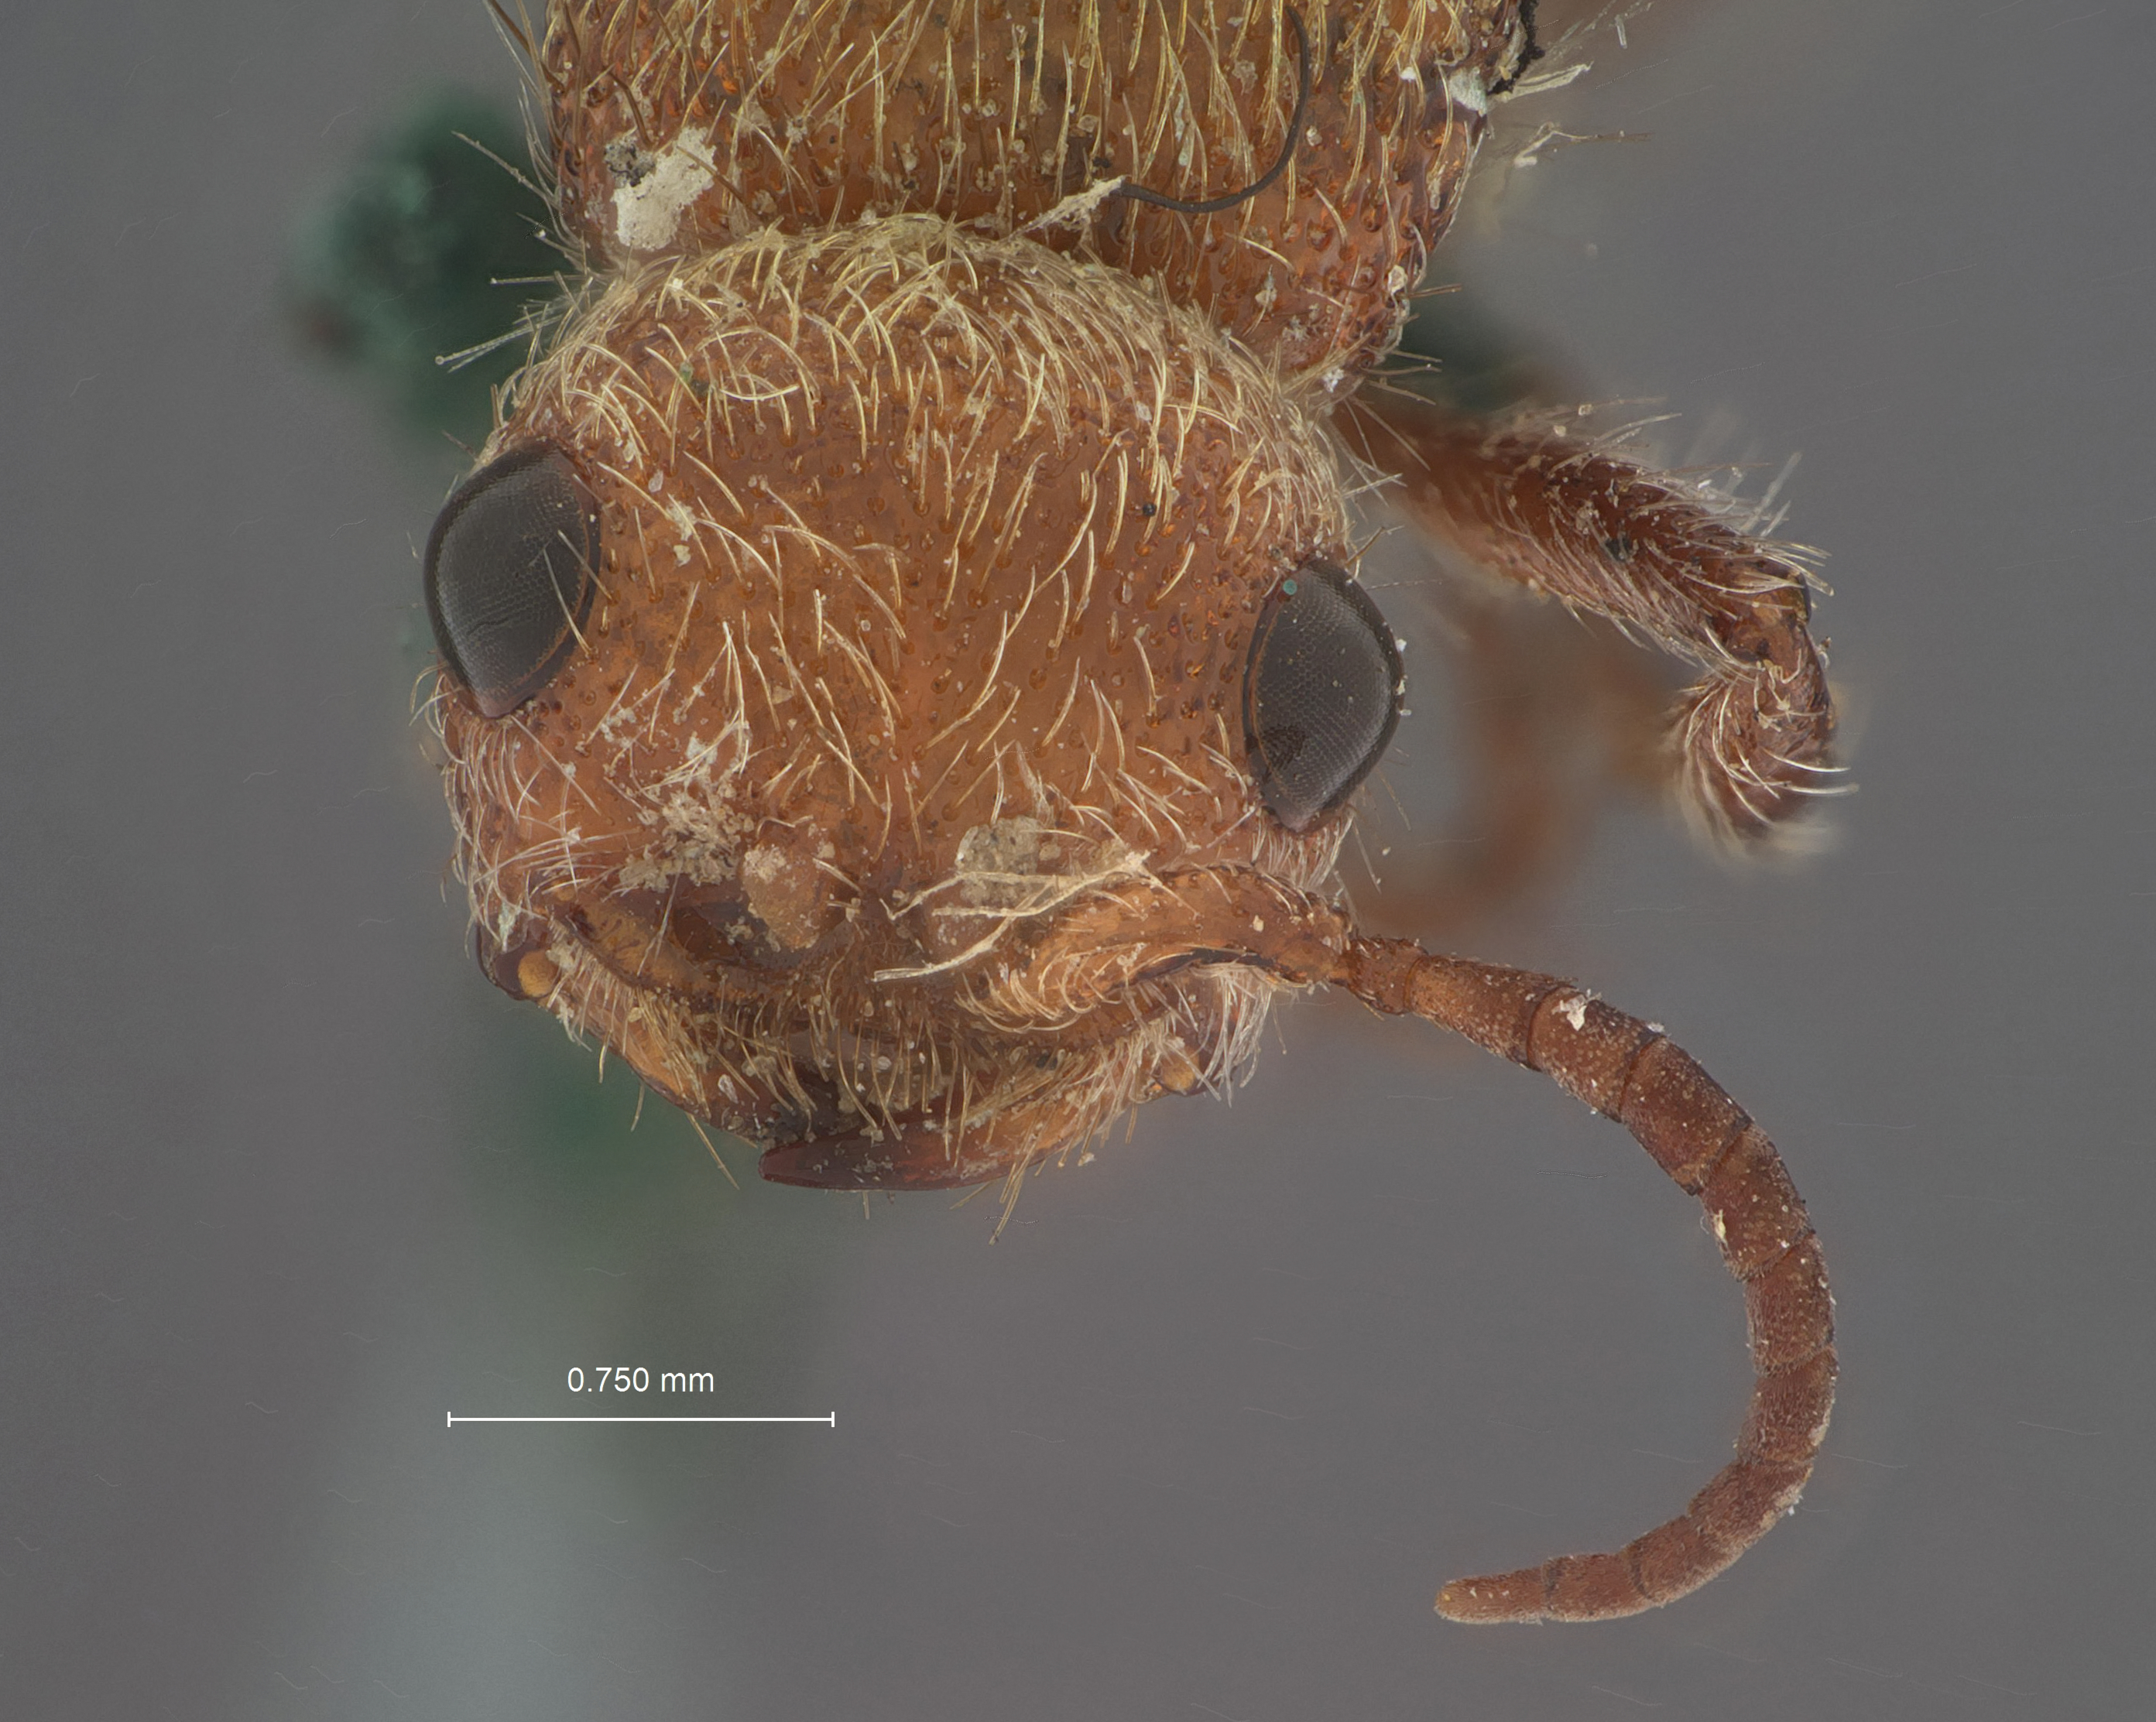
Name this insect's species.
Dasymutilla bruneri
